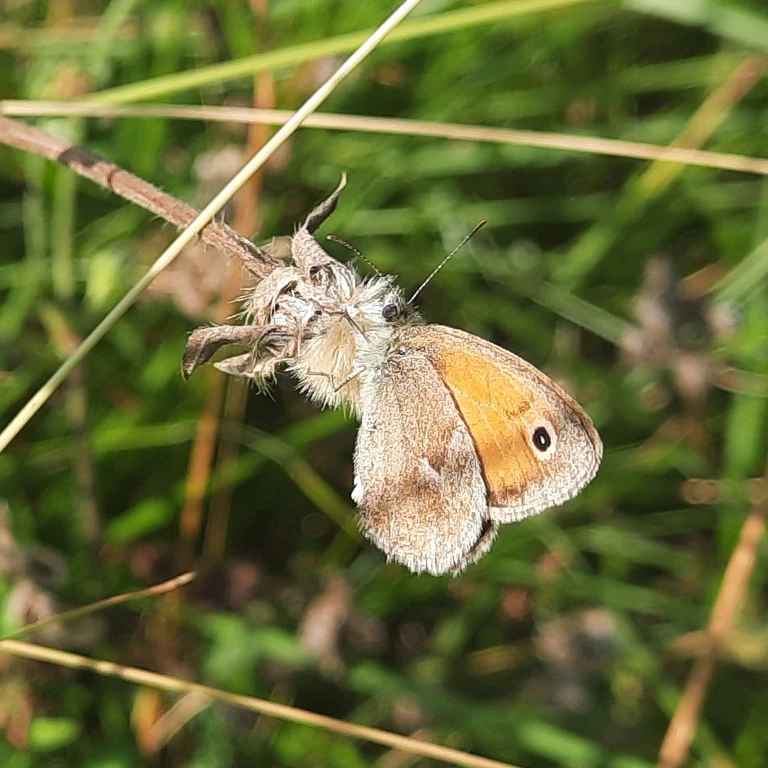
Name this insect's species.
Coenonympha pamphilus
